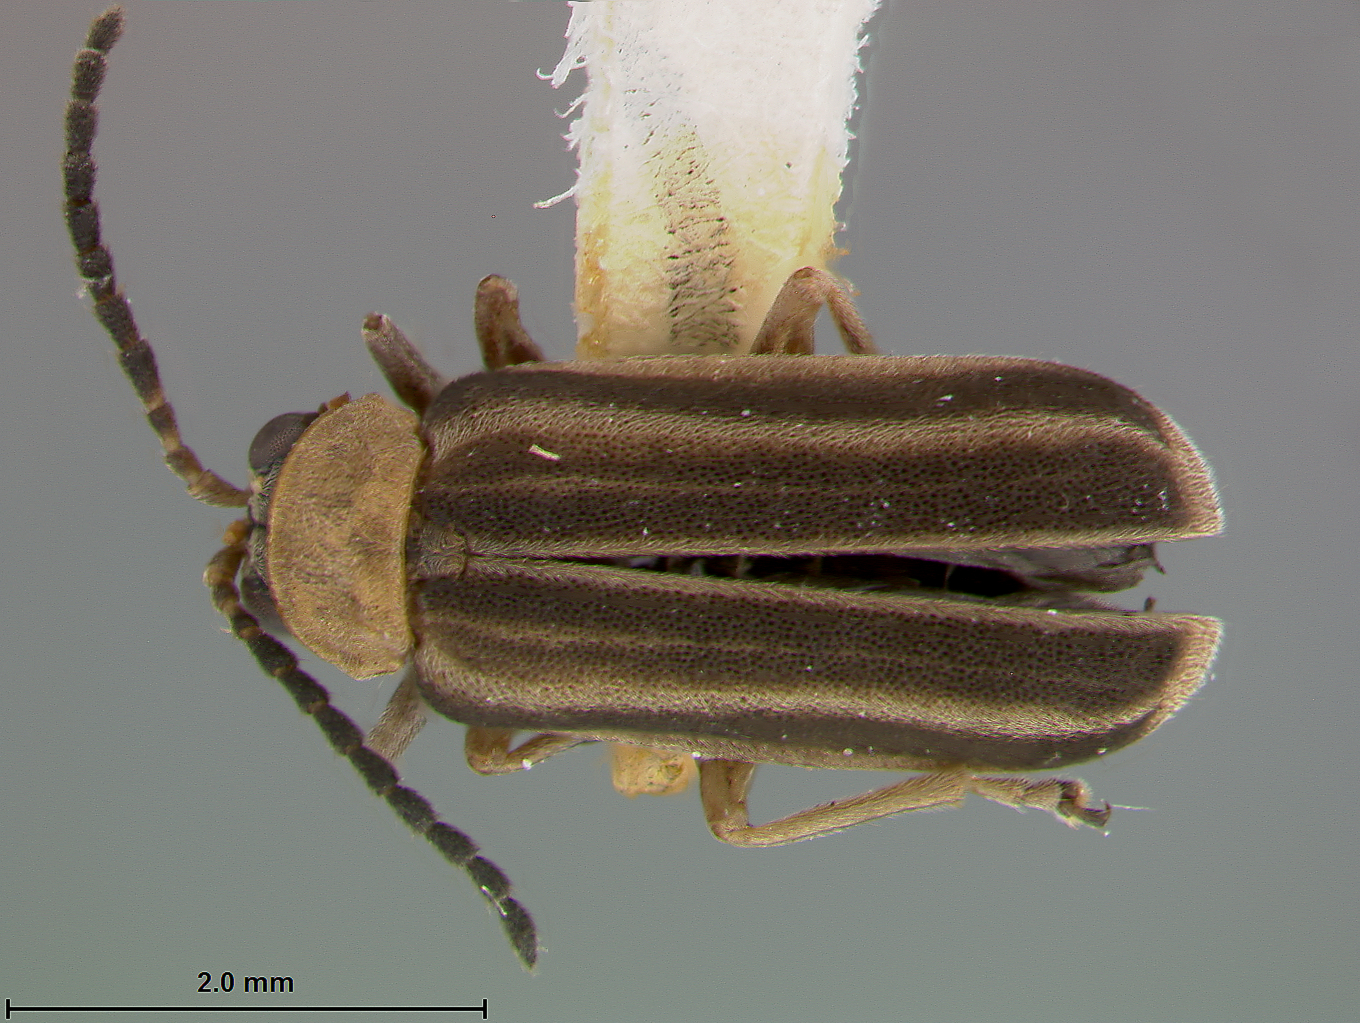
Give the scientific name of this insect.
Galerucella jamaicensis
